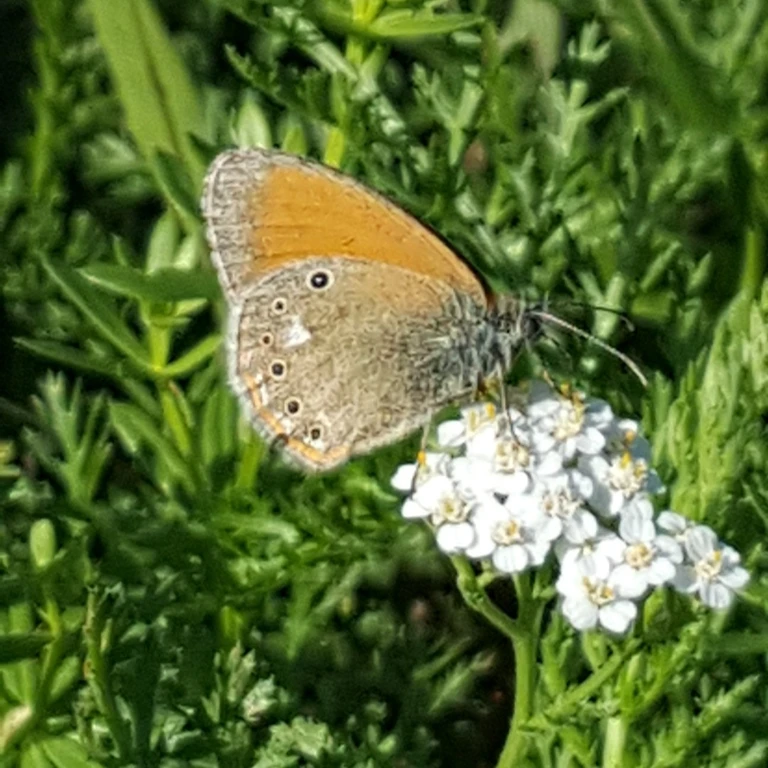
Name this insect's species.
Coenonympha glycerion (also Coenonympha iphis)
